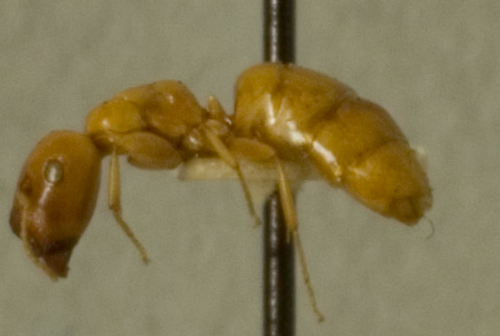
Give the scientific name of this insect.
Camponotus elysii
